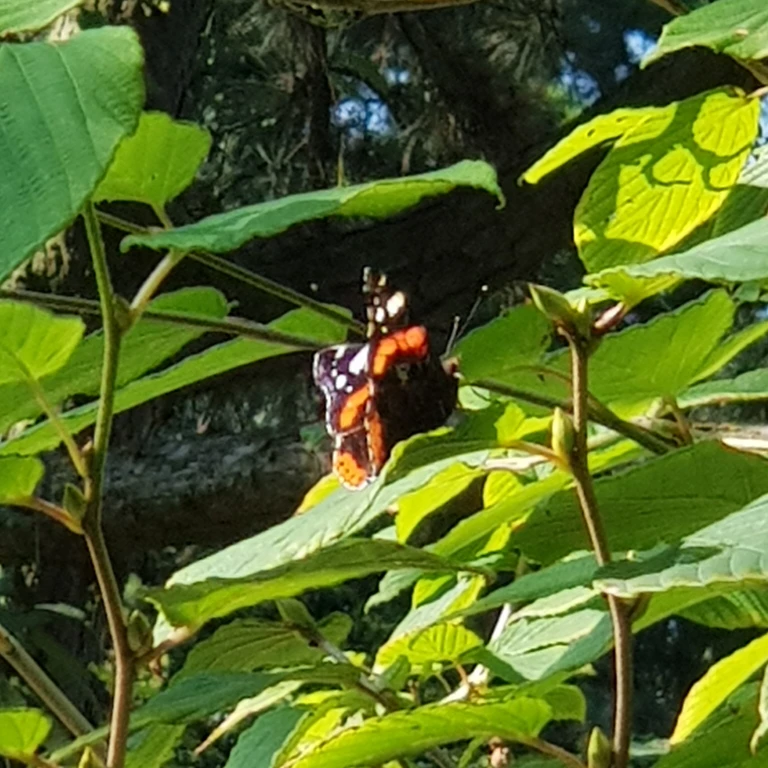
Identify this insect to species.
Vanessa atalanta
